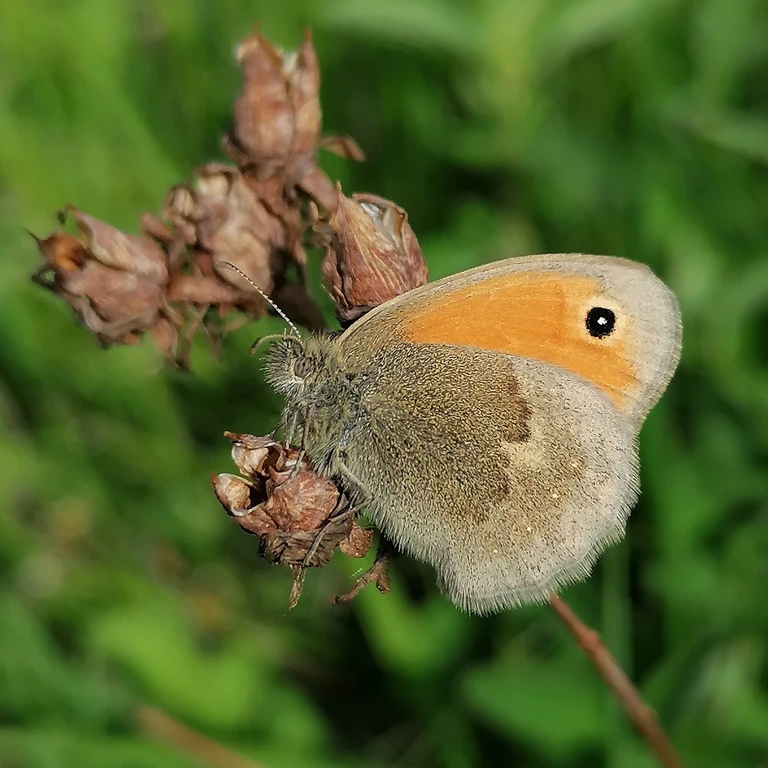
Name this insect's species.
Coenonympha pamphilus
